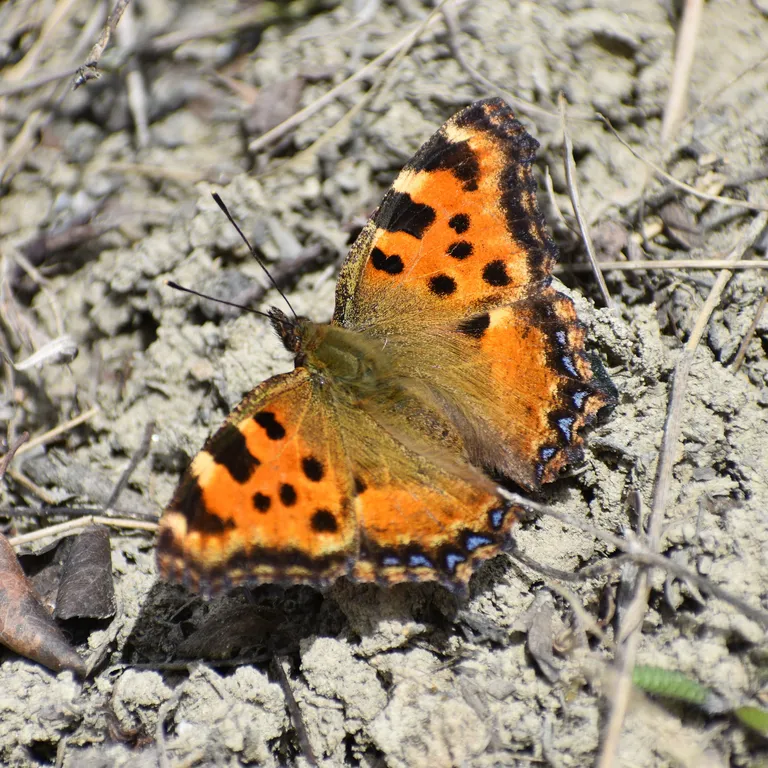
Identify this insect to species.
Nymphalis polychloros
